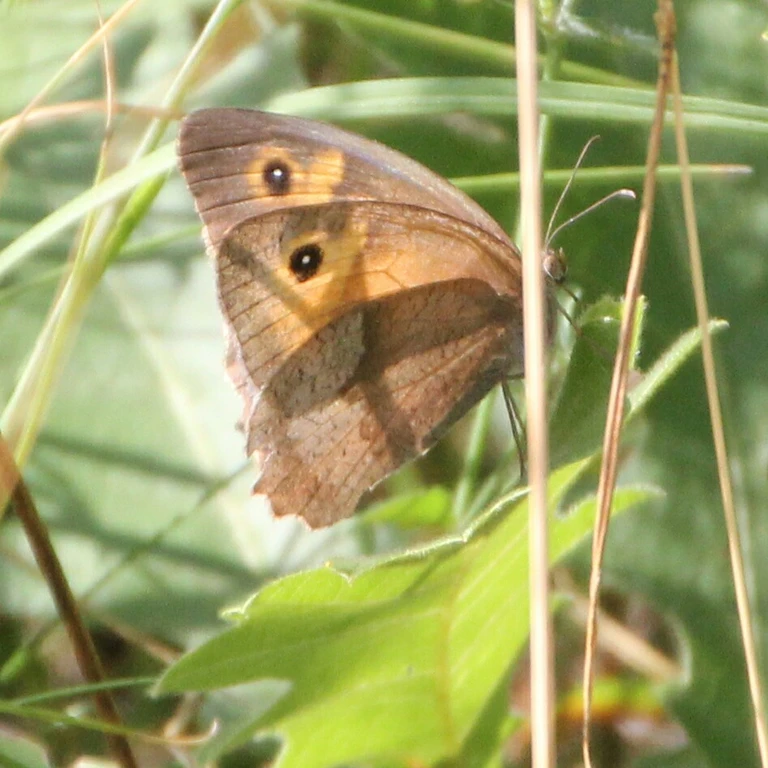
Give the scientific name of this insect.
Maniola jurtina
